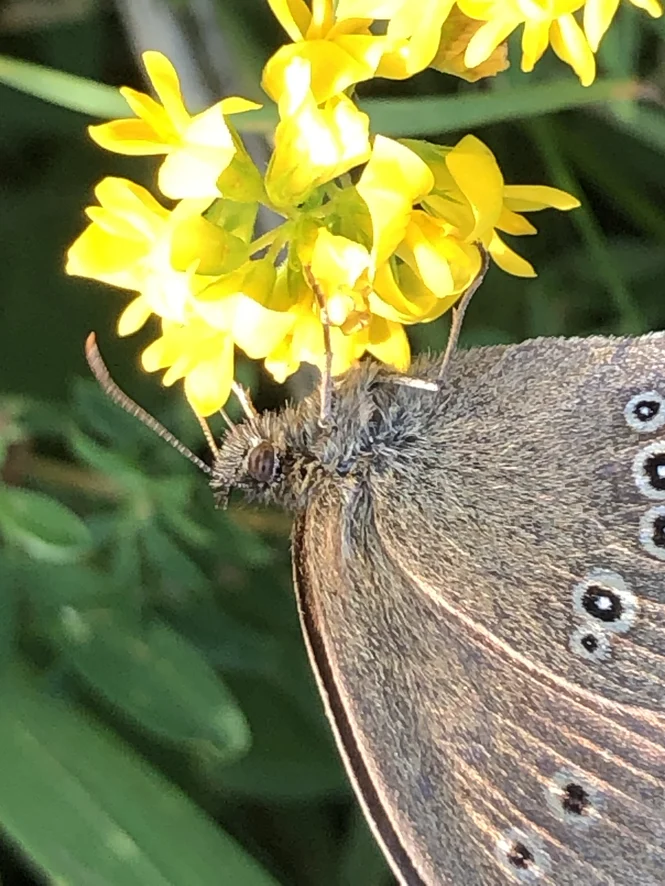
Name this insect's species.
Aphantopus hyperantus
